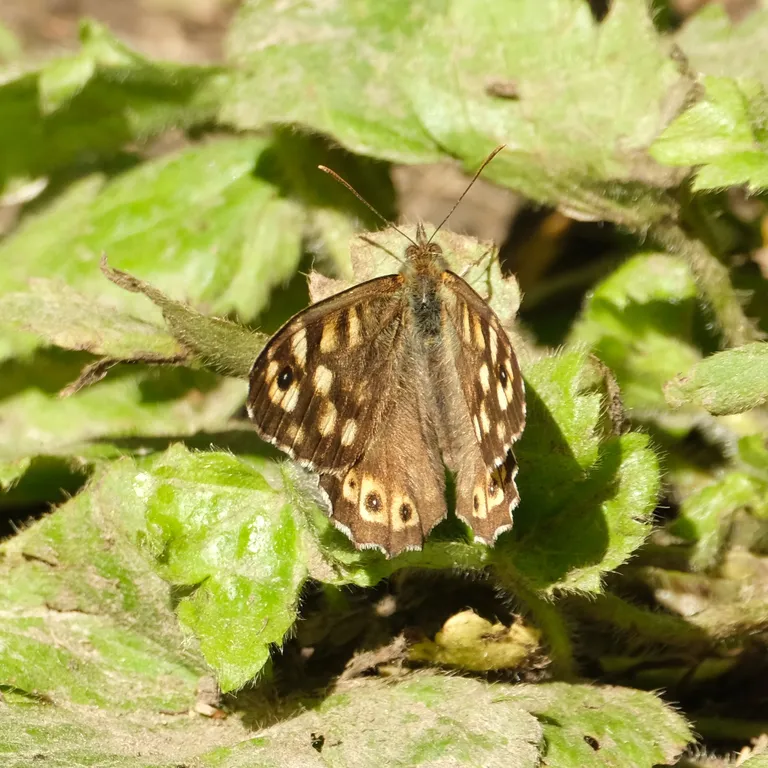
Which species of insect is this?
Pararge aegeria
